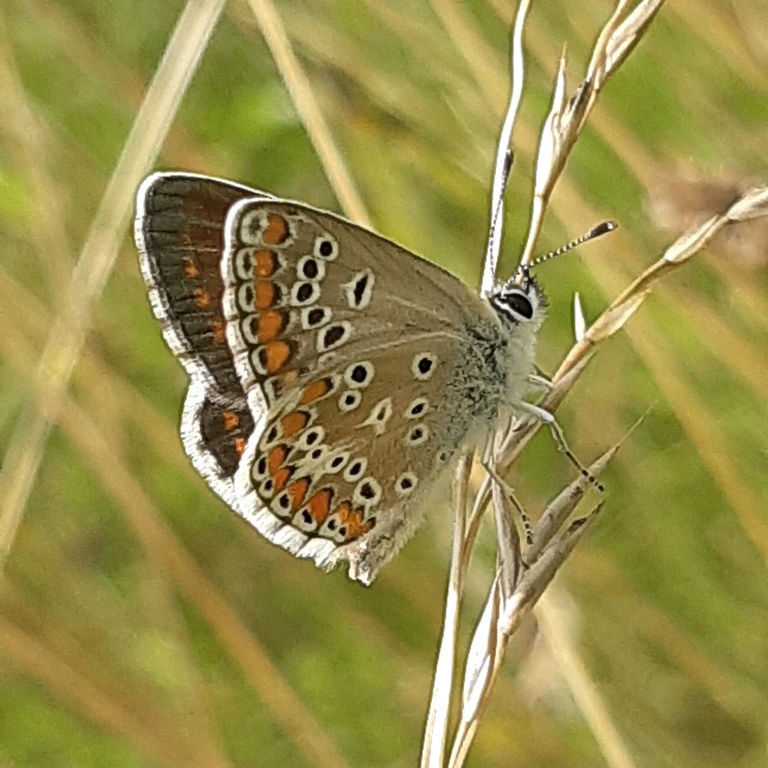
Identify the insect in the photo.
Aricia agestis/artaxerxes
